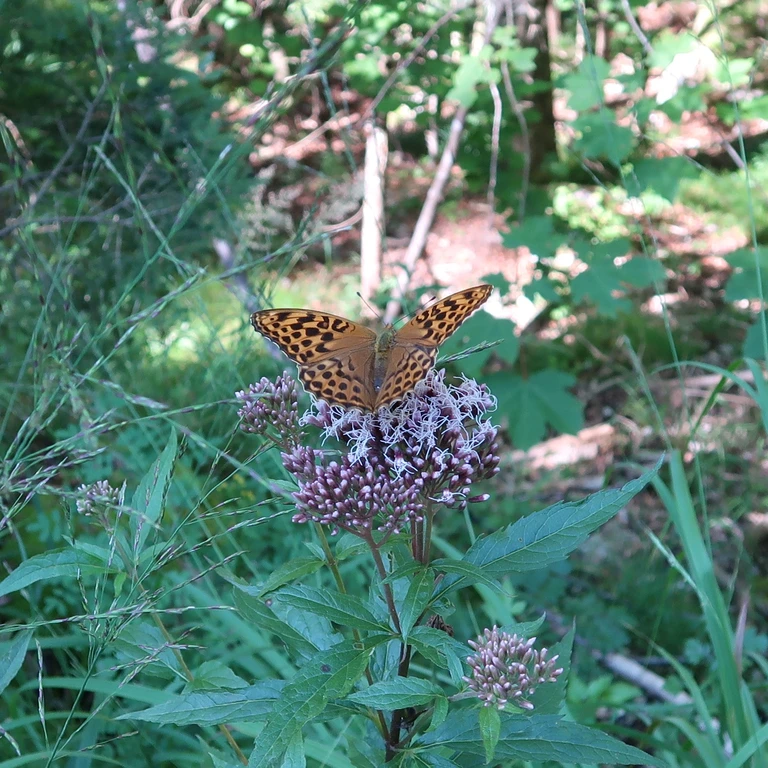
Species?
Argynnis paphia
